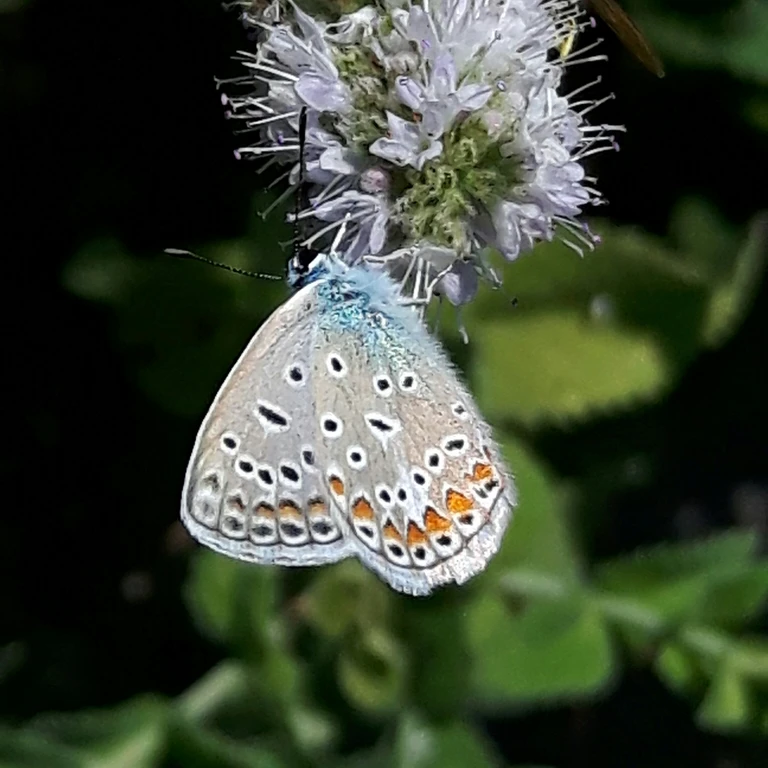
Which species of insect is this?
Polyommatus icarus
